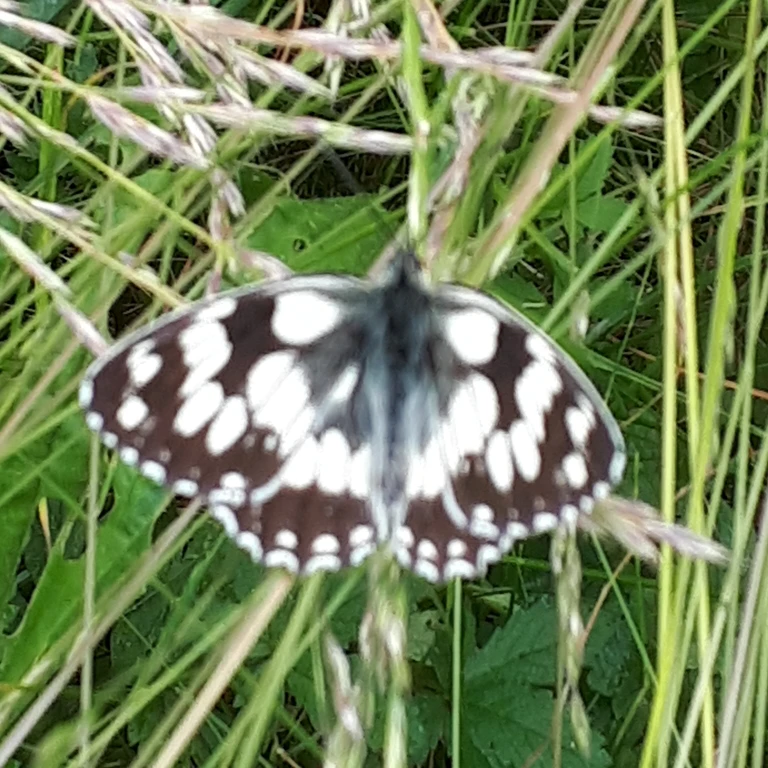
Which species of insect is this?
Melanargia galathea
